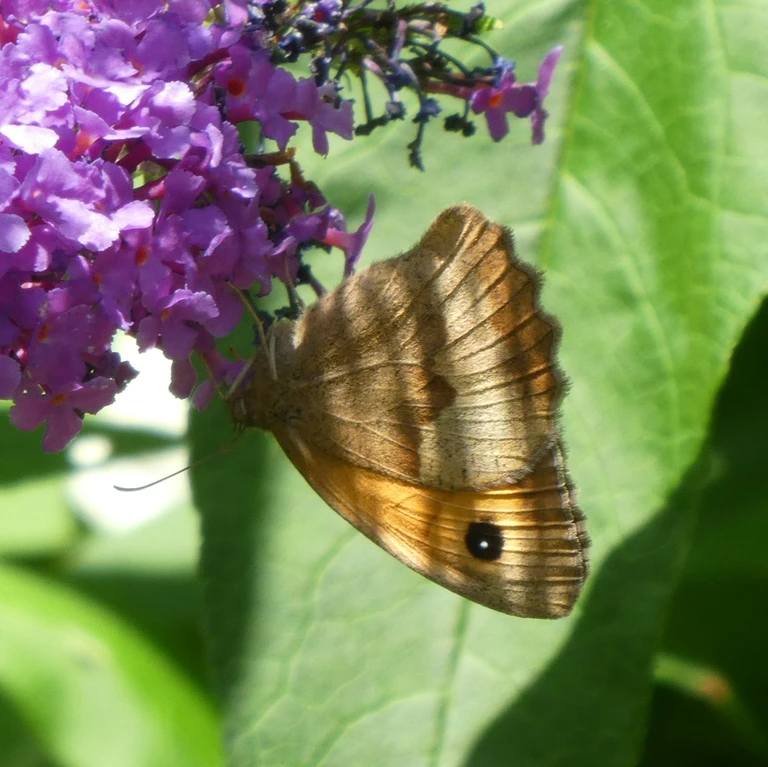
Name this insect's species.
Maniola jurtina
